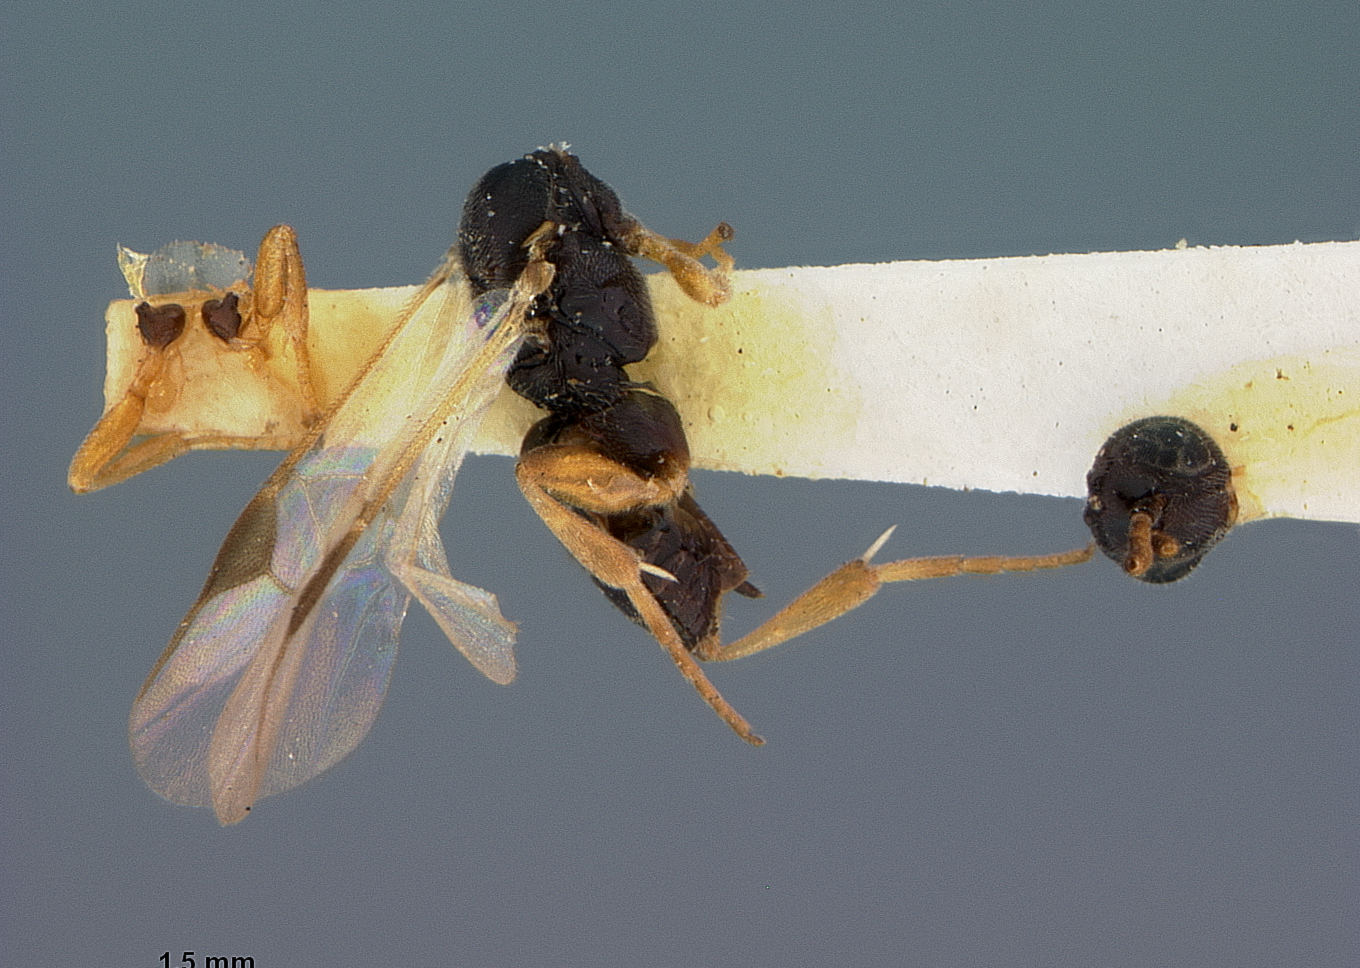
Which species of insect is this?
Apanteles charadrae
